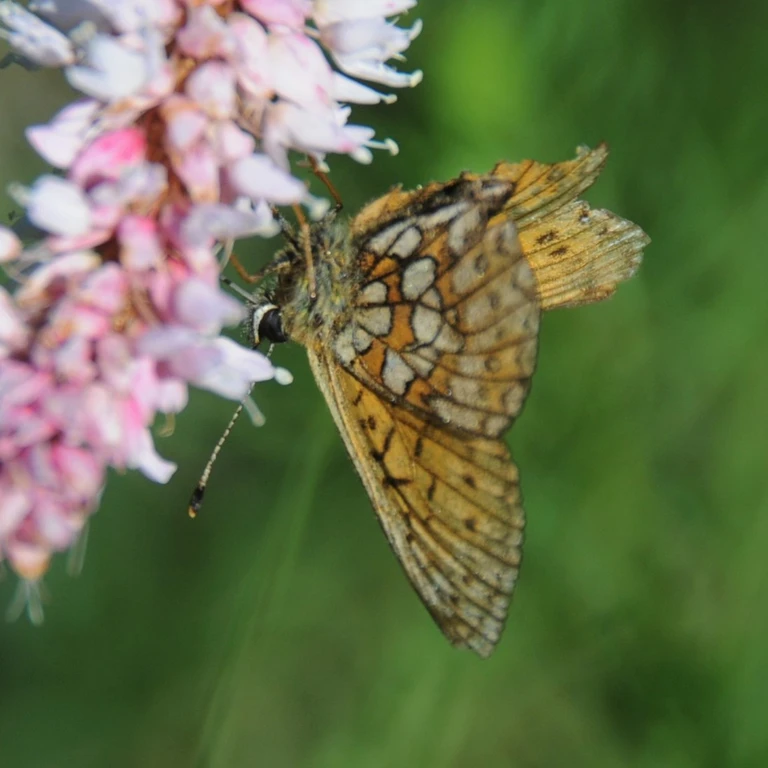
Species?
Boloria eunomia
